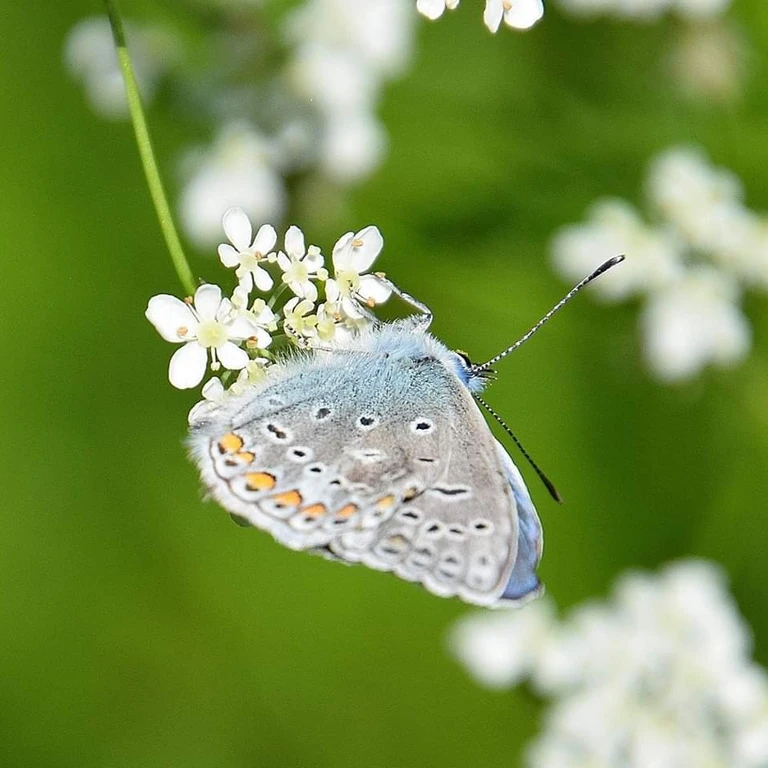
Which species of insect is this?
Polyommatus icarus
